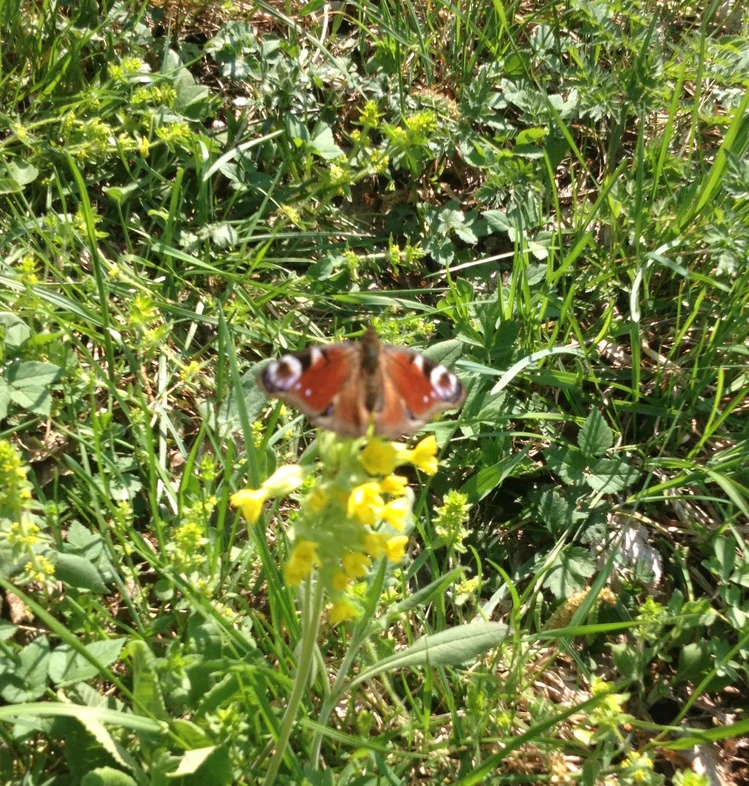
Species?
Aglais io
